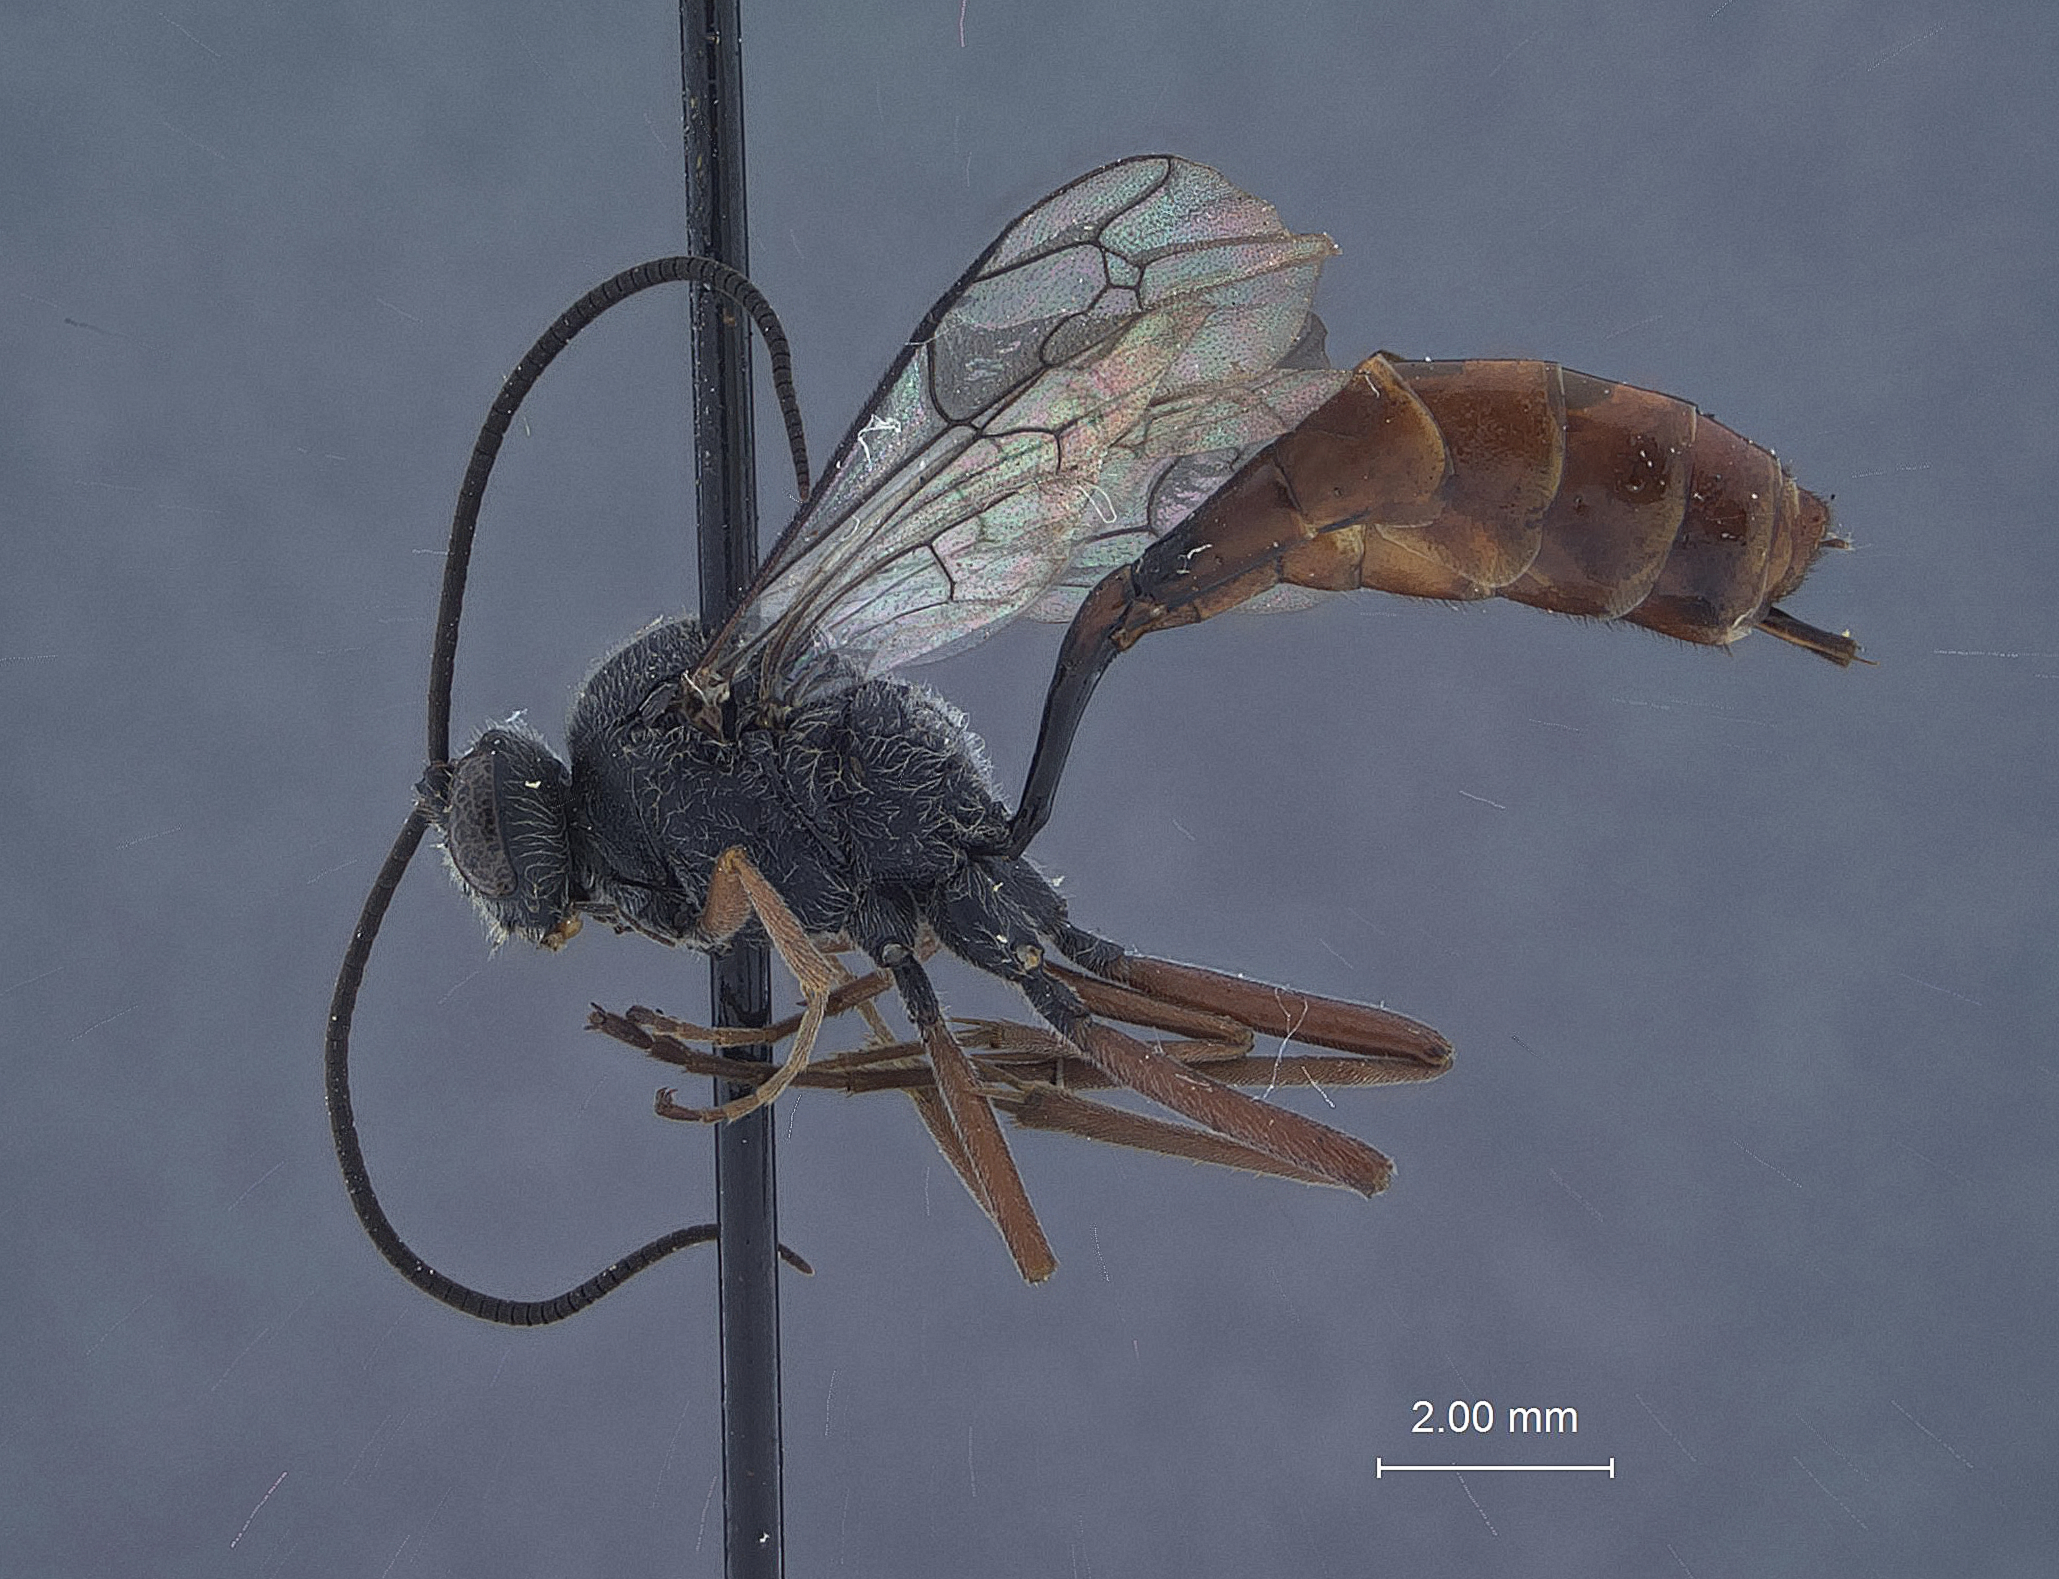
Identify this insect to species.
Anisitsia tincochacae
